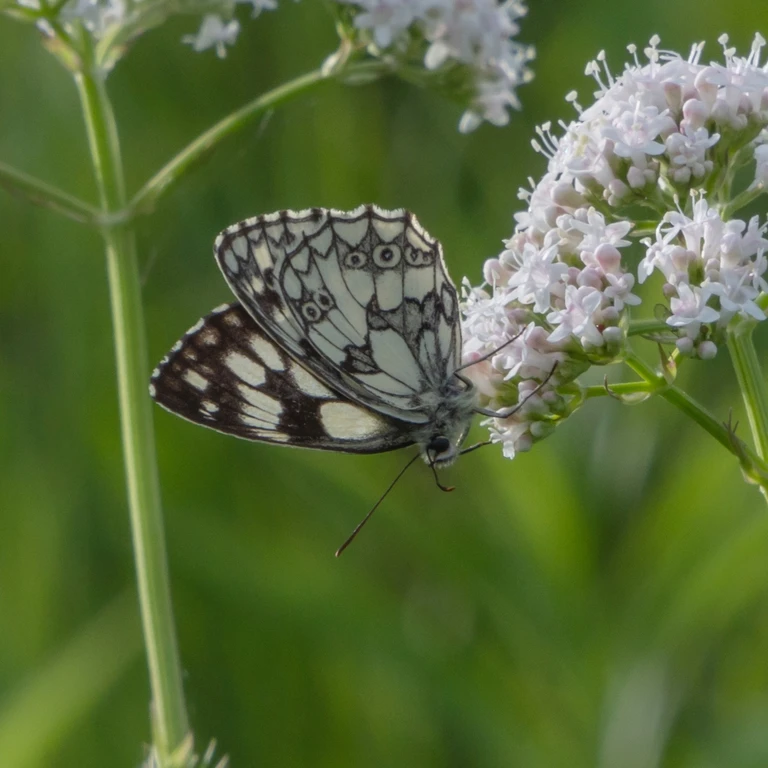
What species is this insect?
Melanargia galathea
